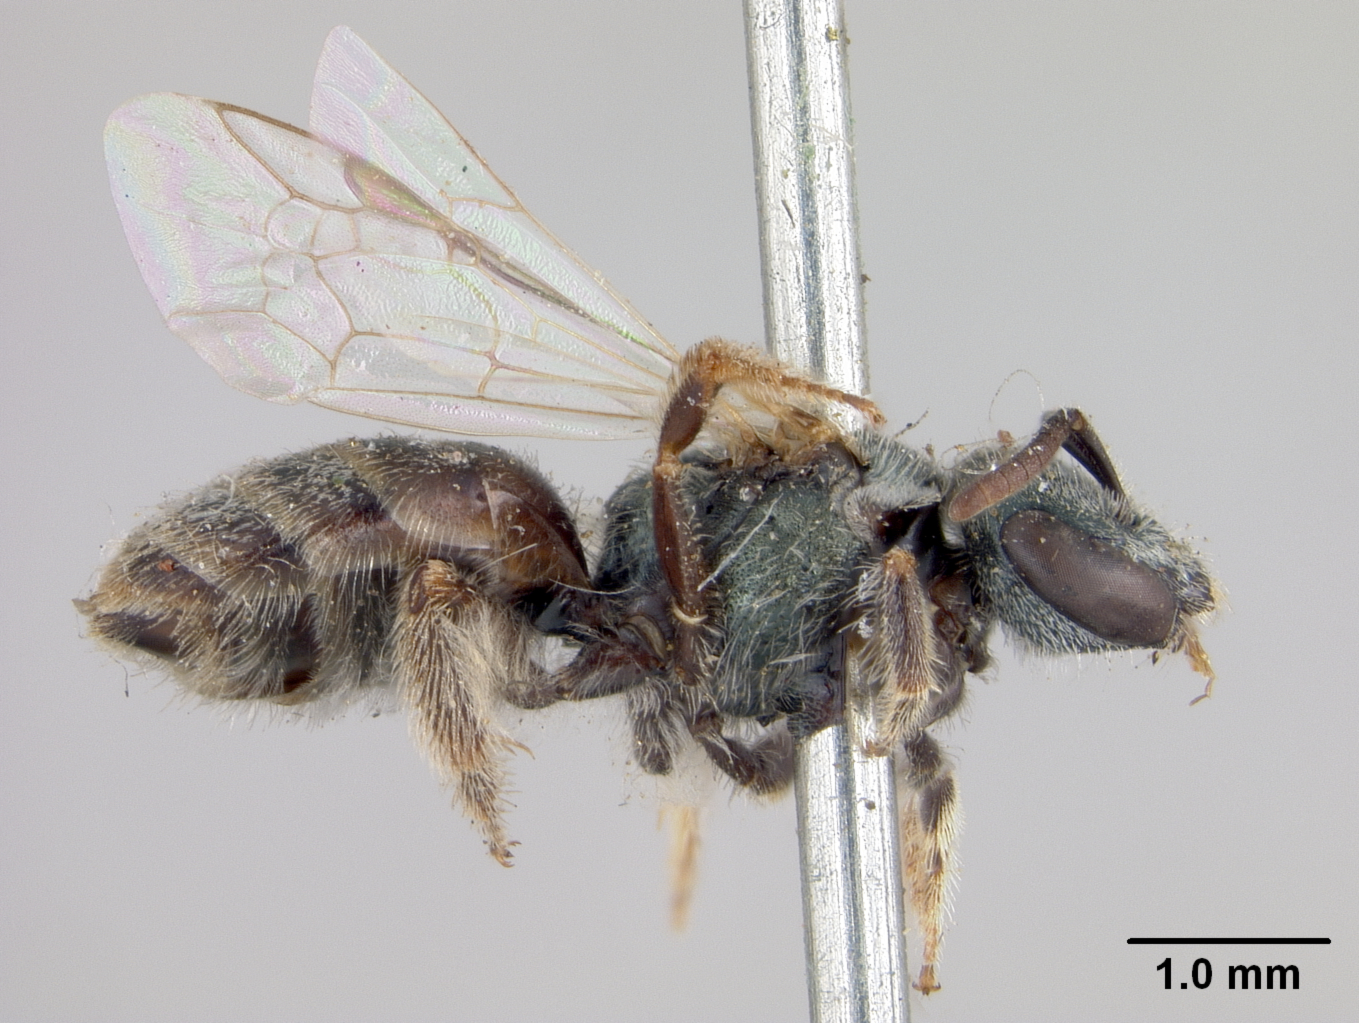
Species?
Halictus impavidus
